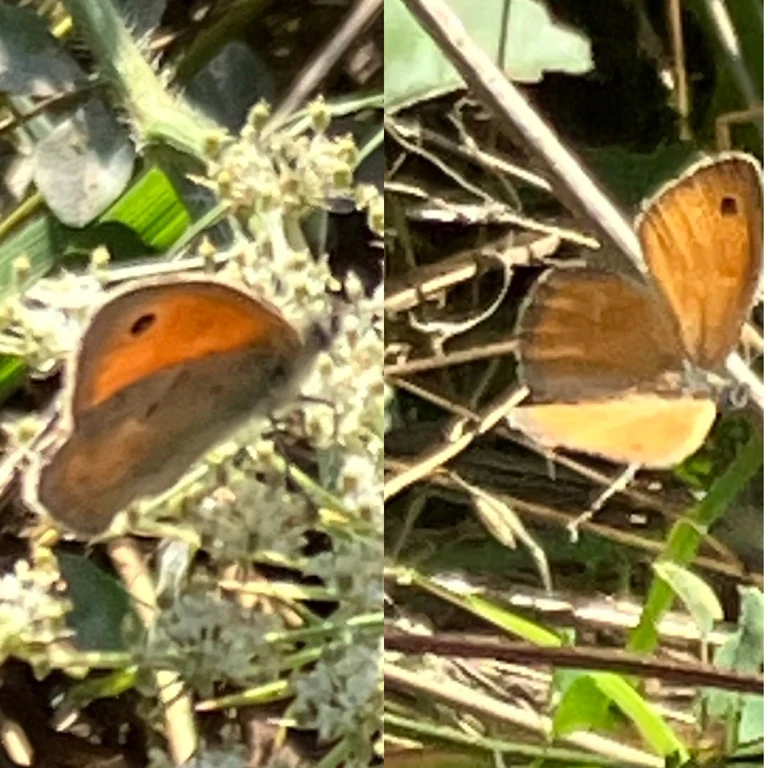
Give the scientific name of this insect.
Coenonympha pamphilus
